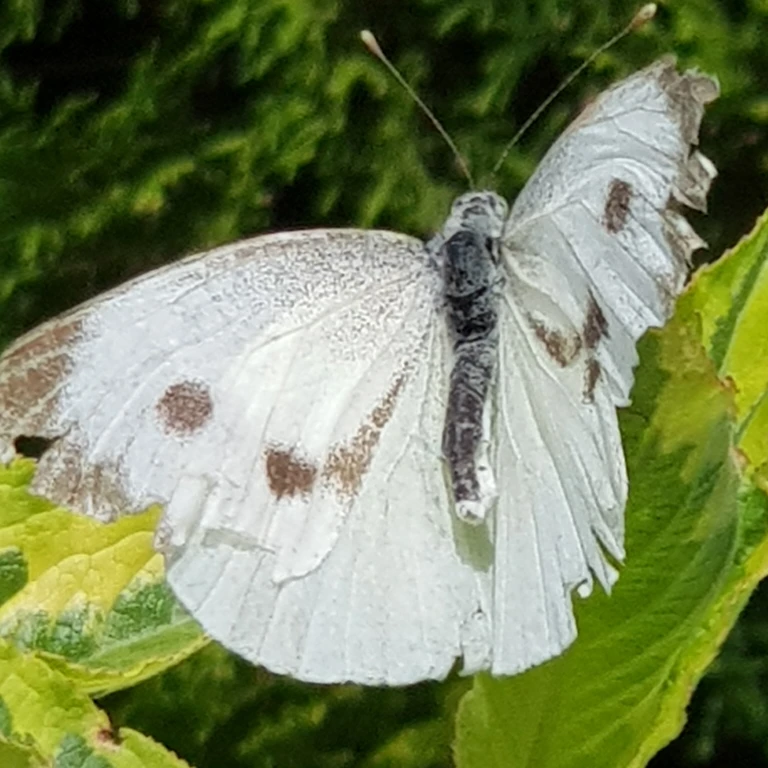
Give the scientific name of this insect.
Pieris brassicae
